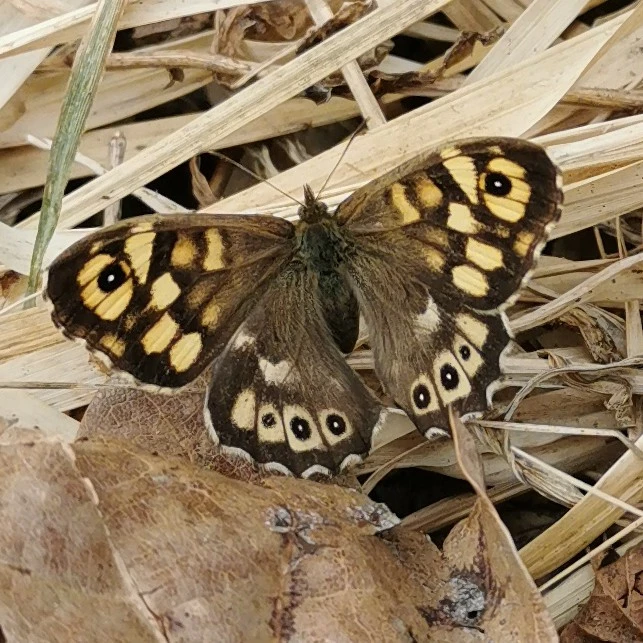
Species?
Pararge aegeria
